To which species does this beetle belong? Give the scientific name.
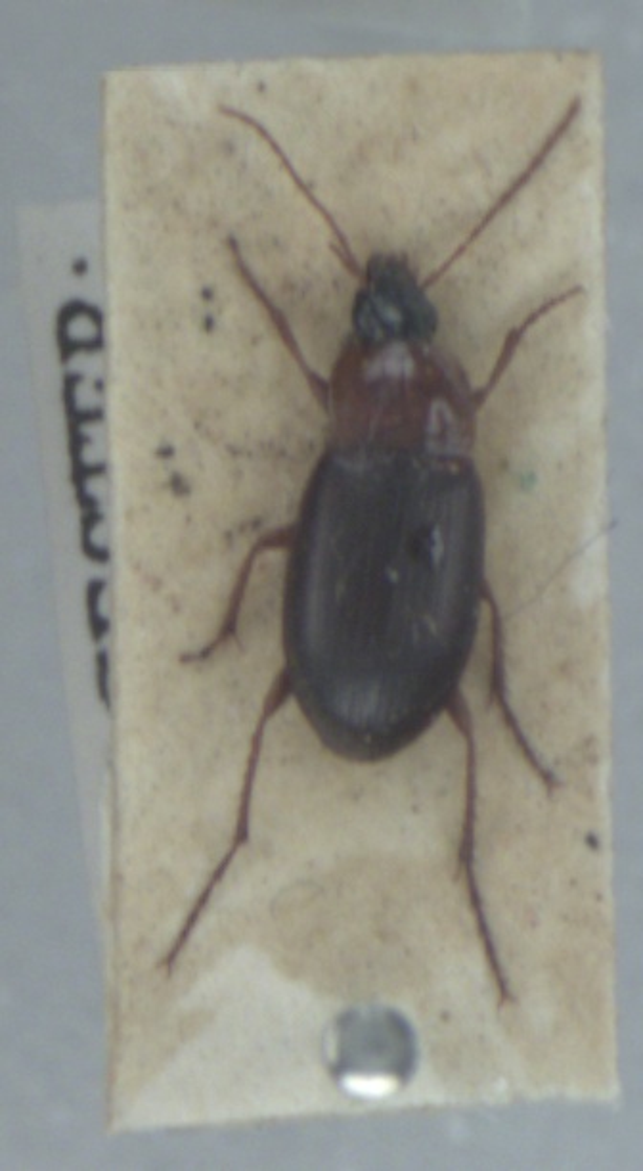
Calathus melanocephalus
